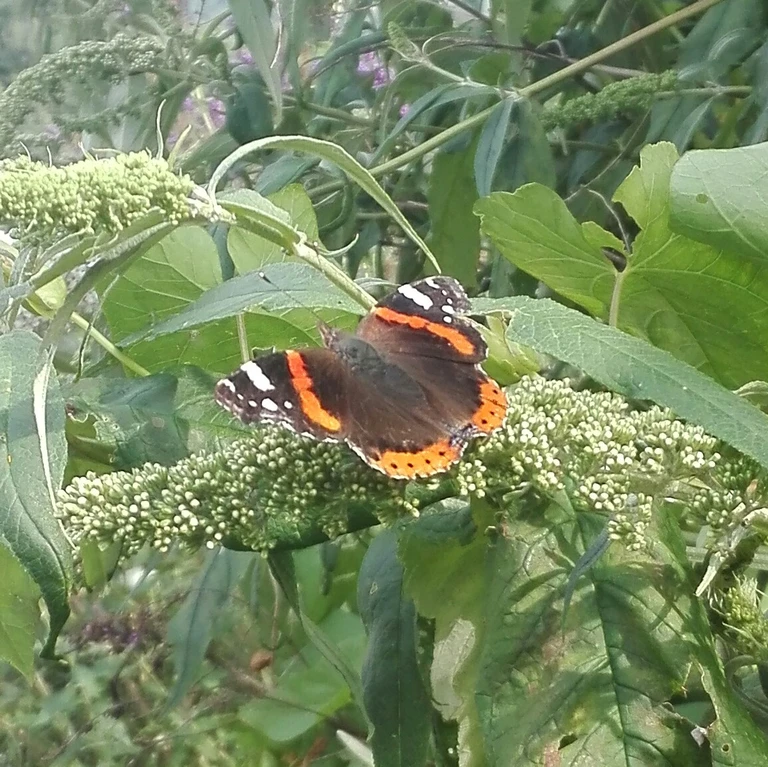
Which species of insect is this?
Vanessa atalanta
